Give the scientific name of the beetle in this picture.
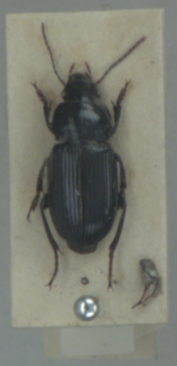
Harpalus rufipalpis
